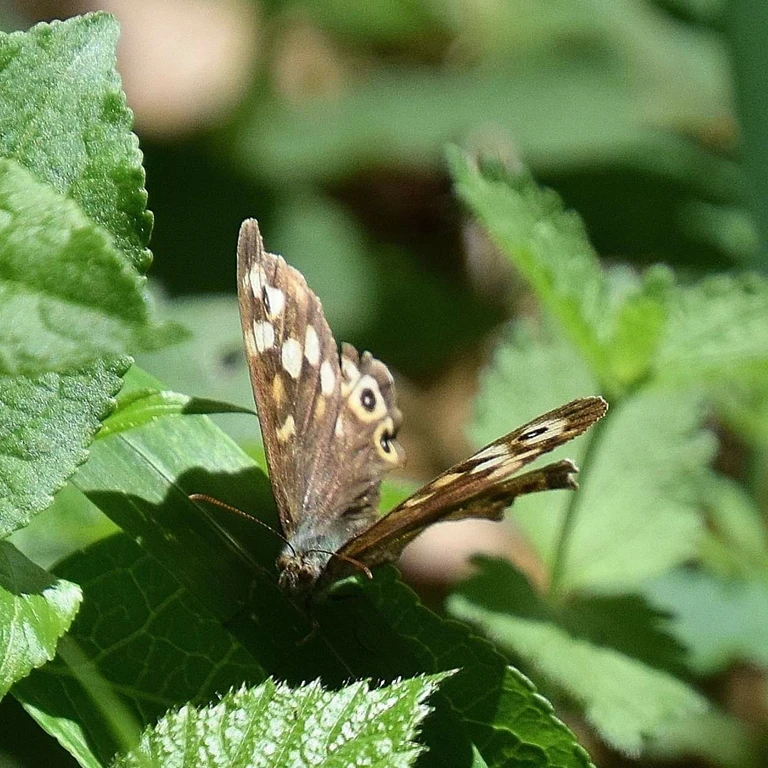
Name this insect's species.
Pararge aegeria
